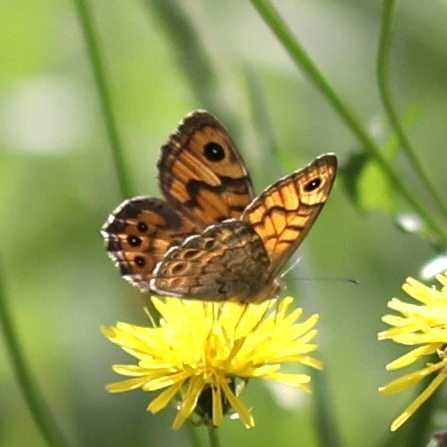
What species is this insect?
Lasiommata megera (also Pararge megera)
